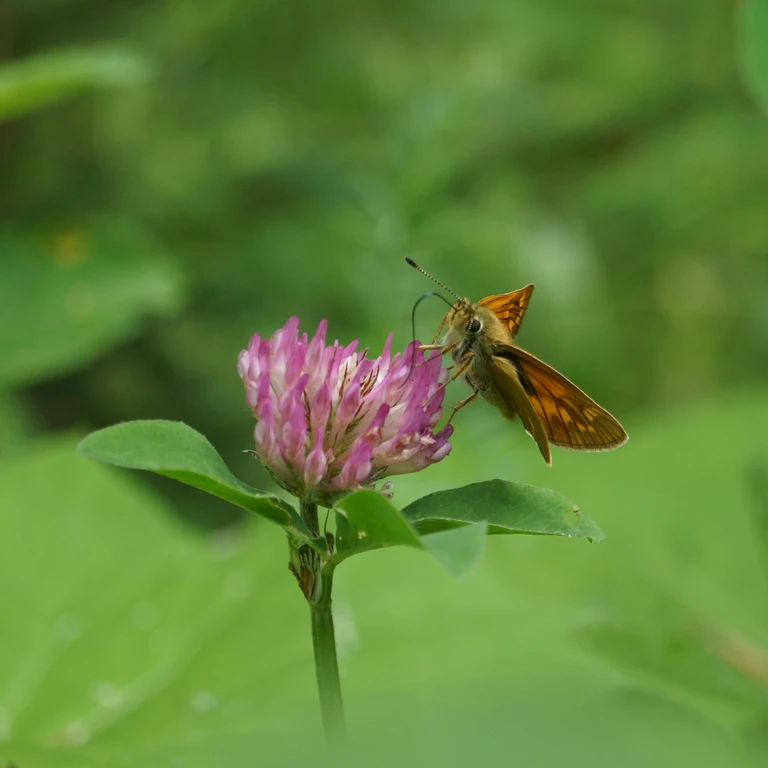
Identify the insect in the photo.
Ochlodes sylvanus (also Ochlodes venata)
